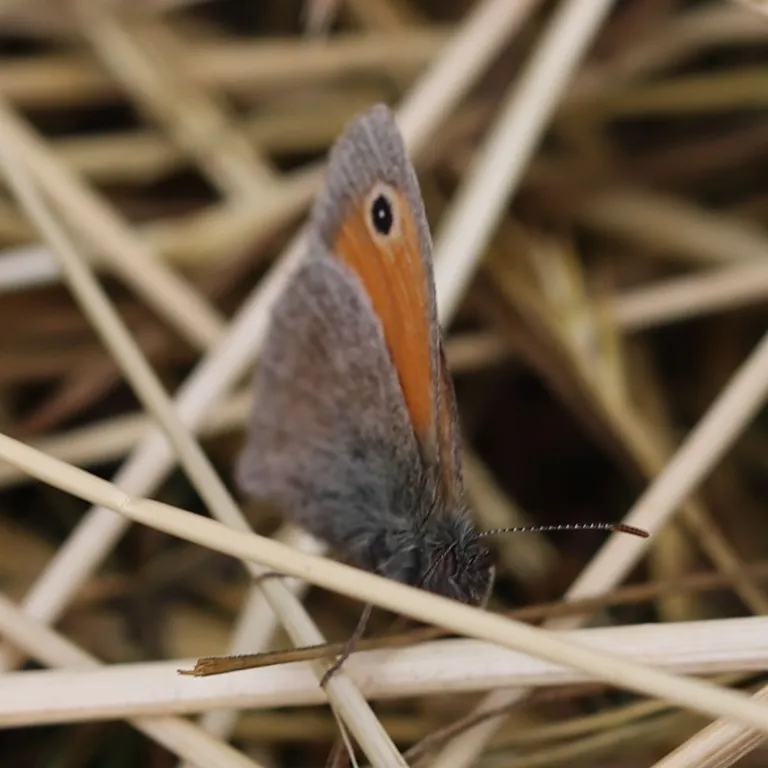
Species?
Coenonympha pamphilus
